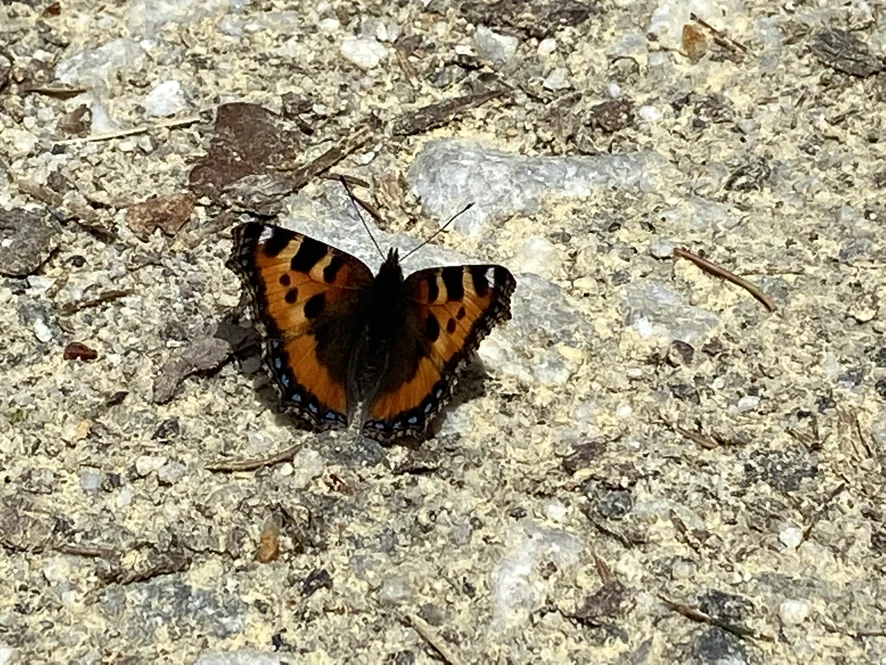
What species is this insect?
Aglais urticae
